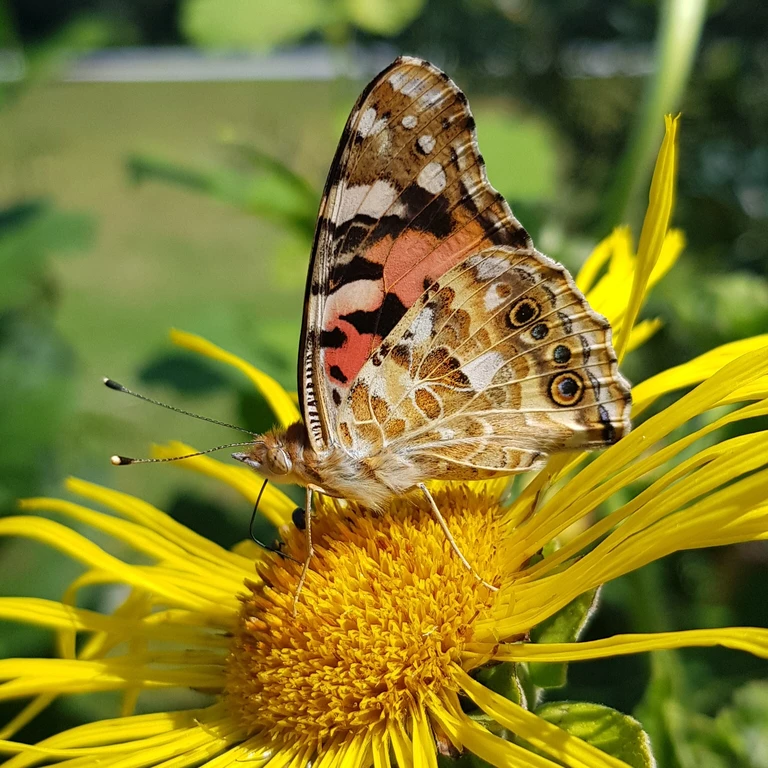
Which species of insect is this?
Vanessa cardui
